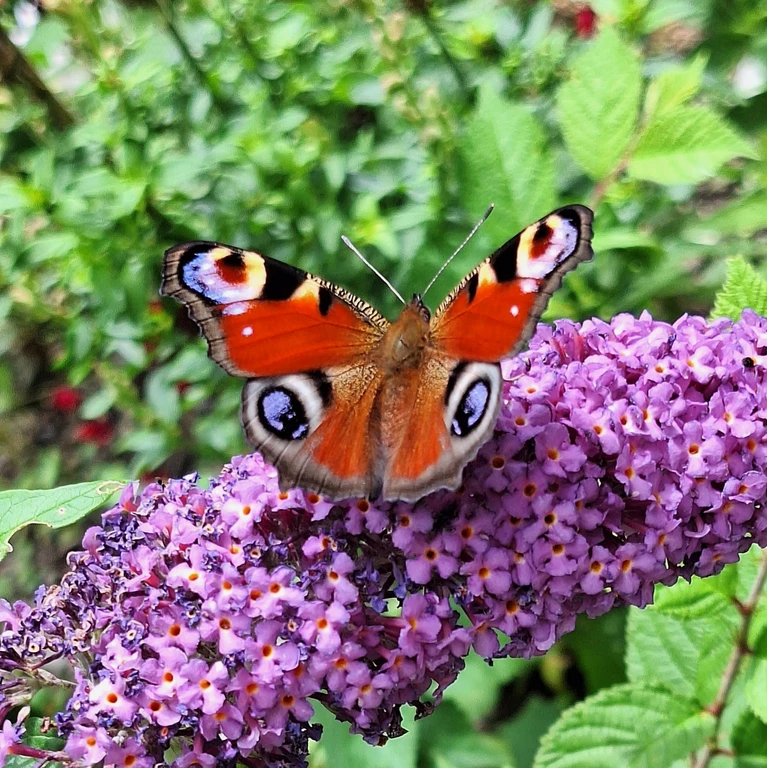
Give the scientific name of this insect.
Aglais io
